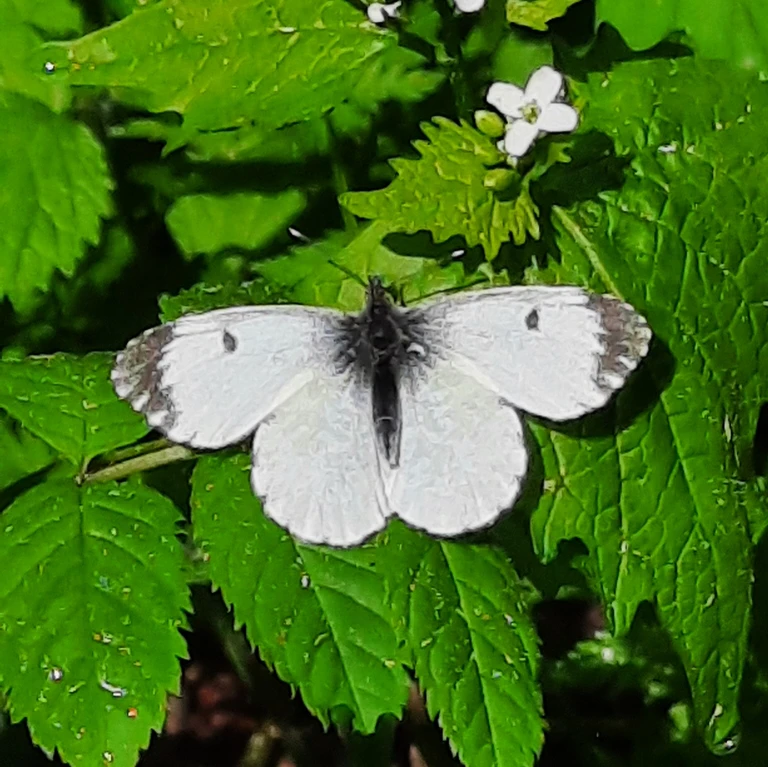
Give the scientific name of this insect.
Anthocharis cardamines
